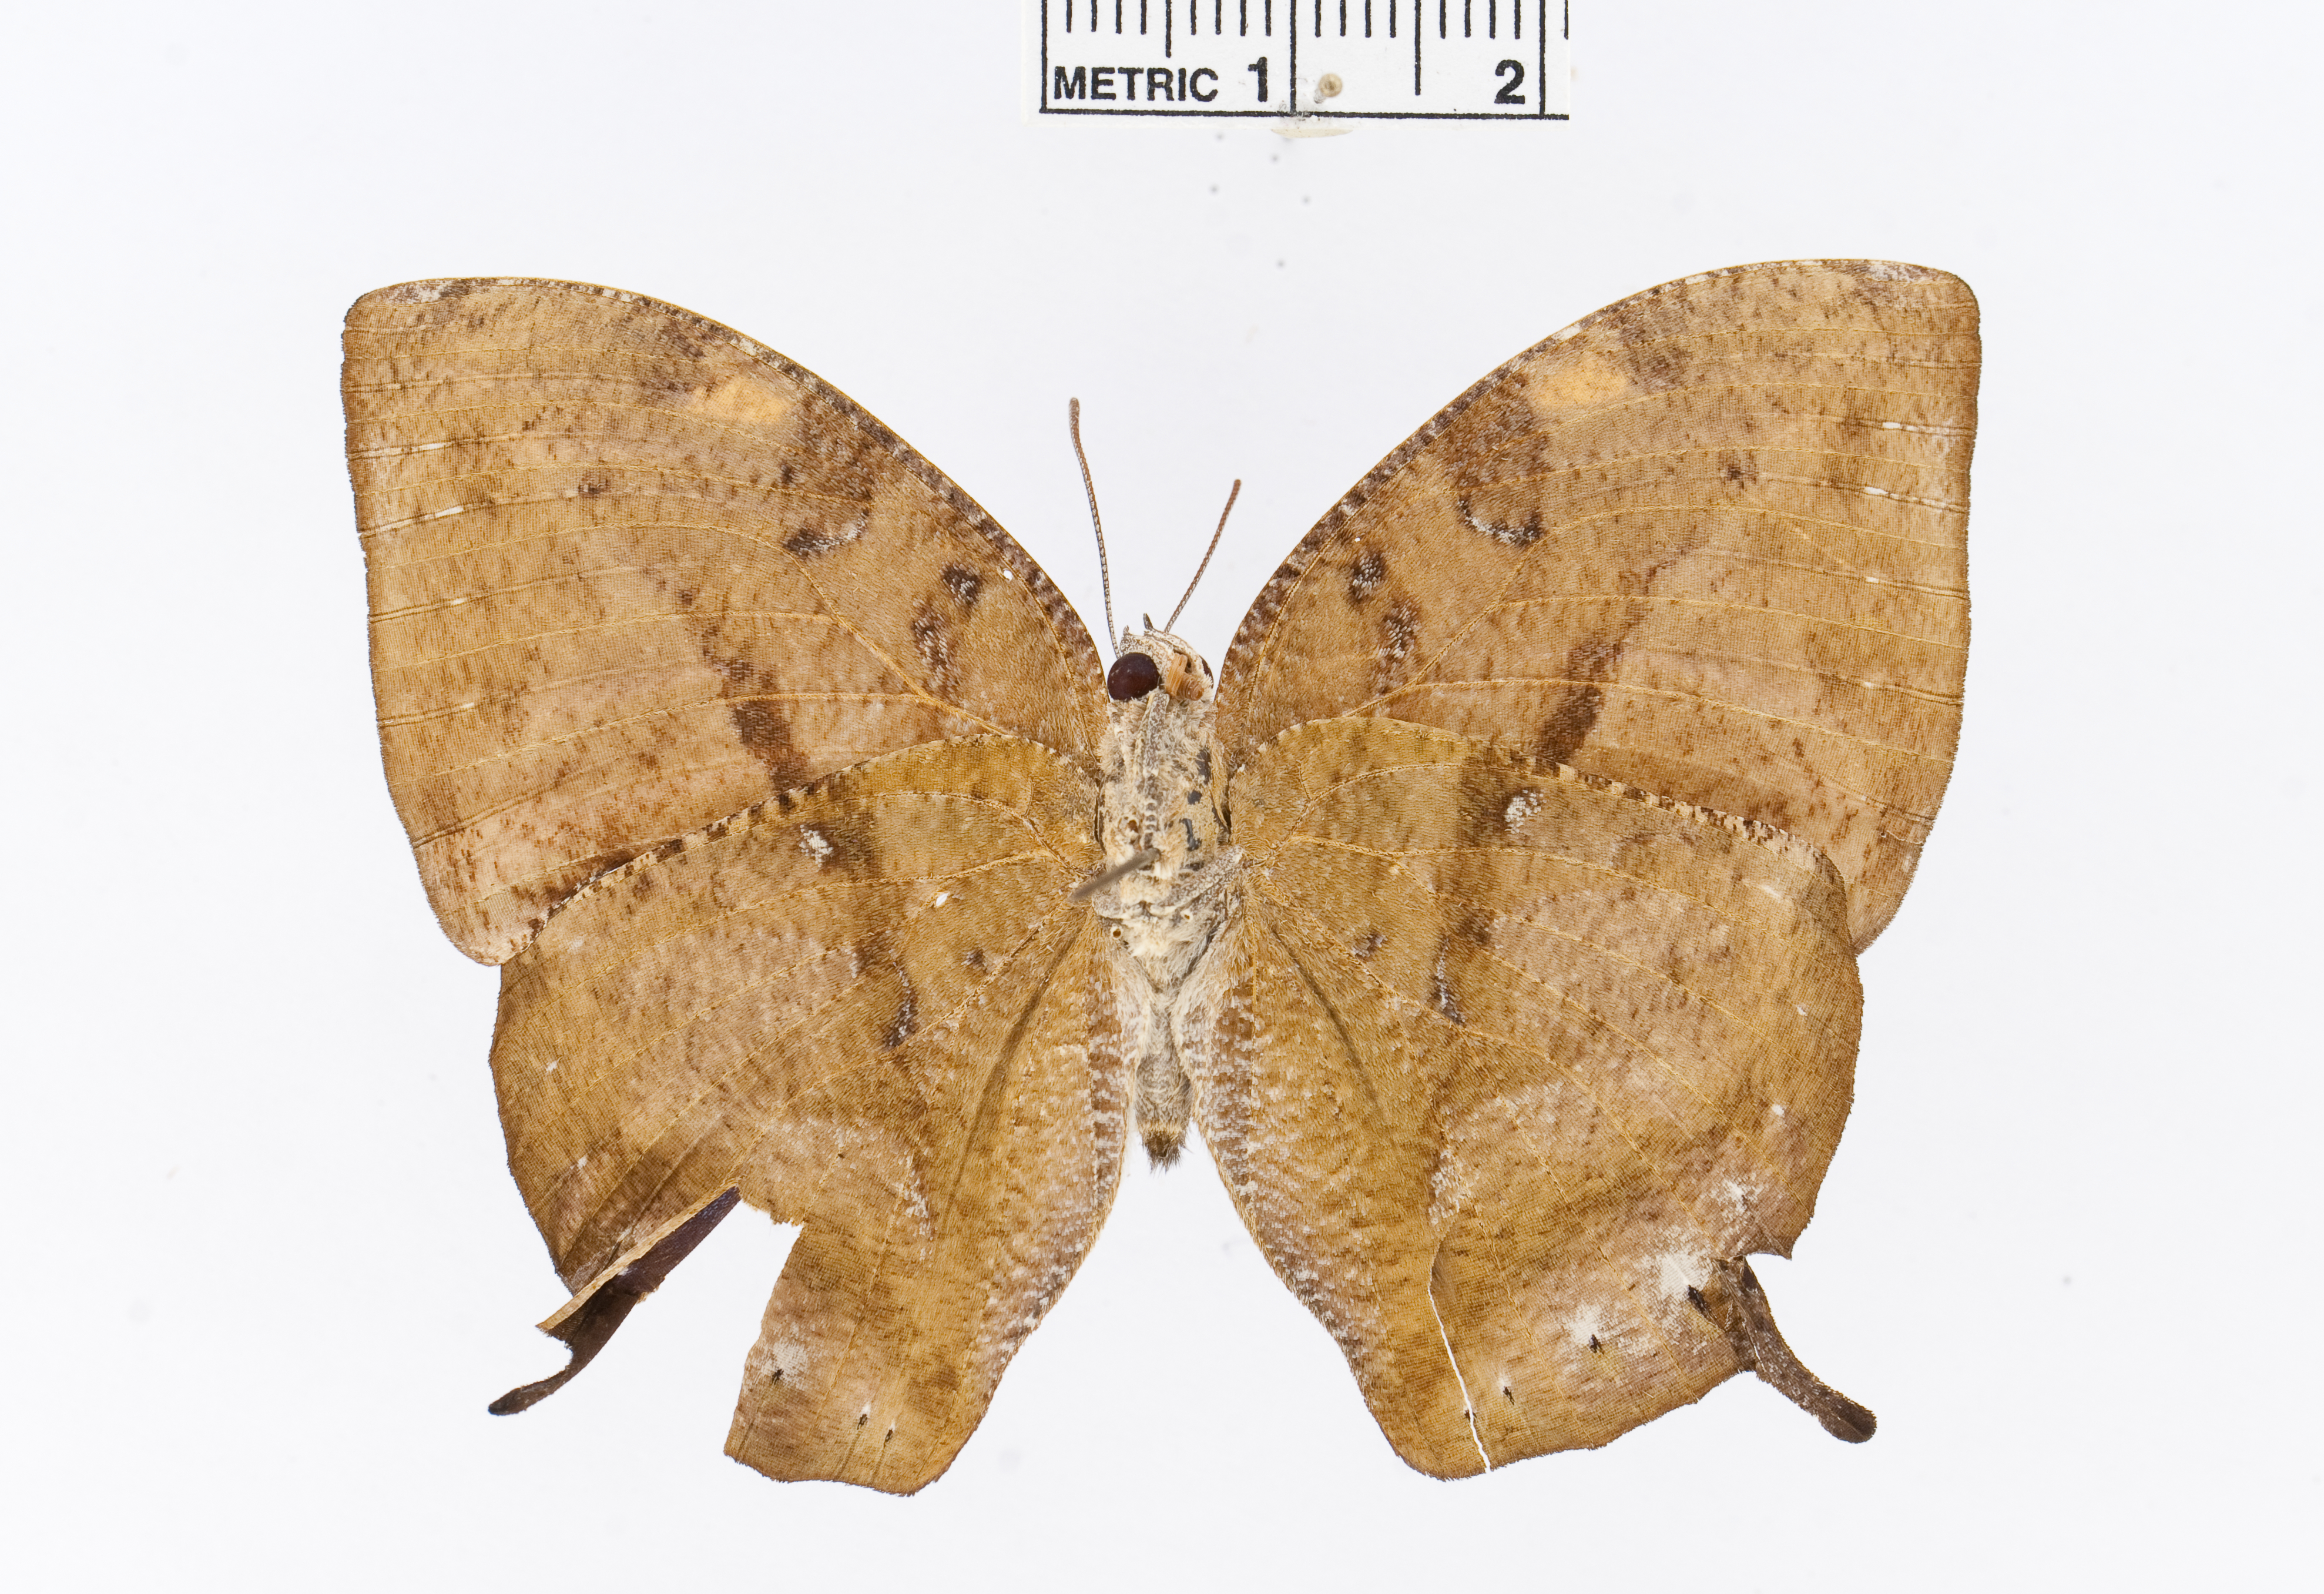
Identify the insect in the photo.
Memphis phantes
